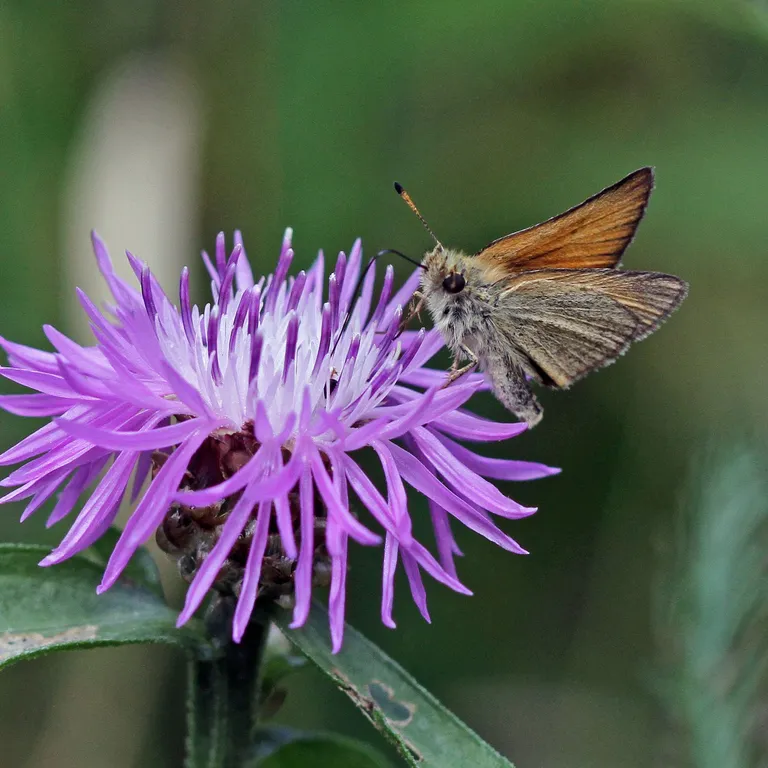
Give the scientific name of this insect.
Thymelicus lineola
